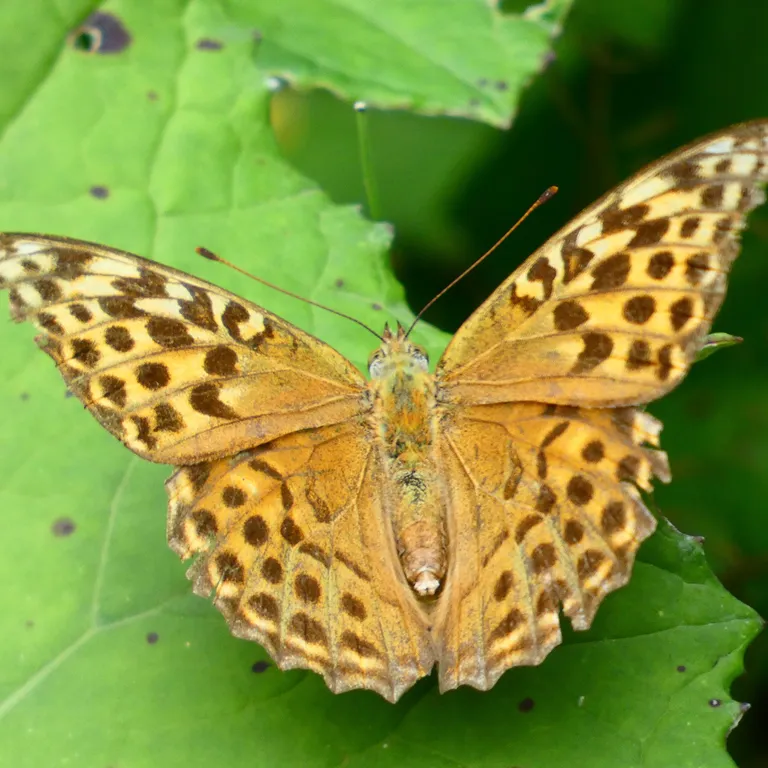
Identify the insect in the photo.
Argynnis paphia
